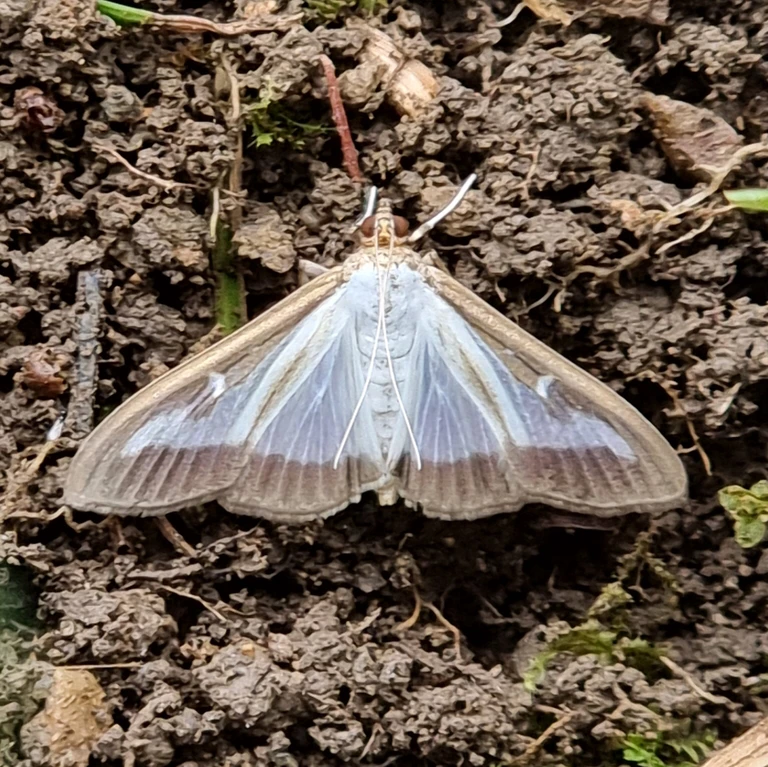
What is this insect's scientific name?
Cydalima perspectalis
